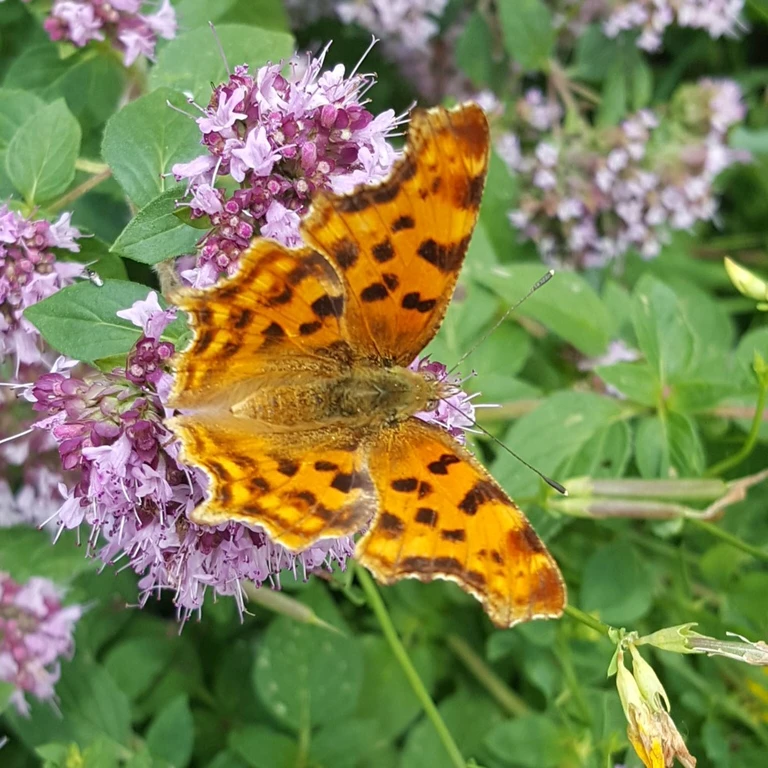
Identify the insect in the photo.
Polygonia c-album
